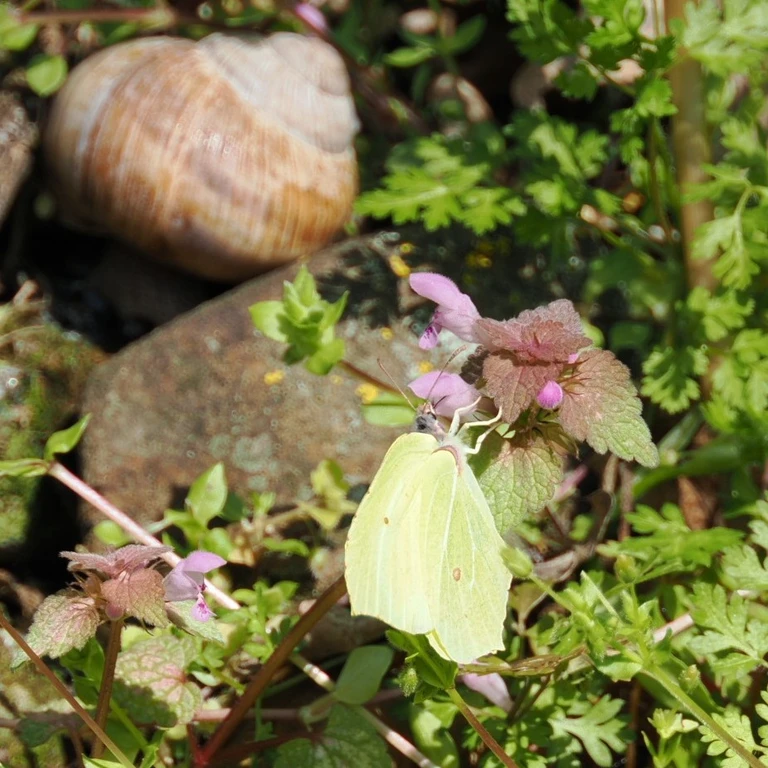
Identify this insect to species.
Gonepteryx rhamni
